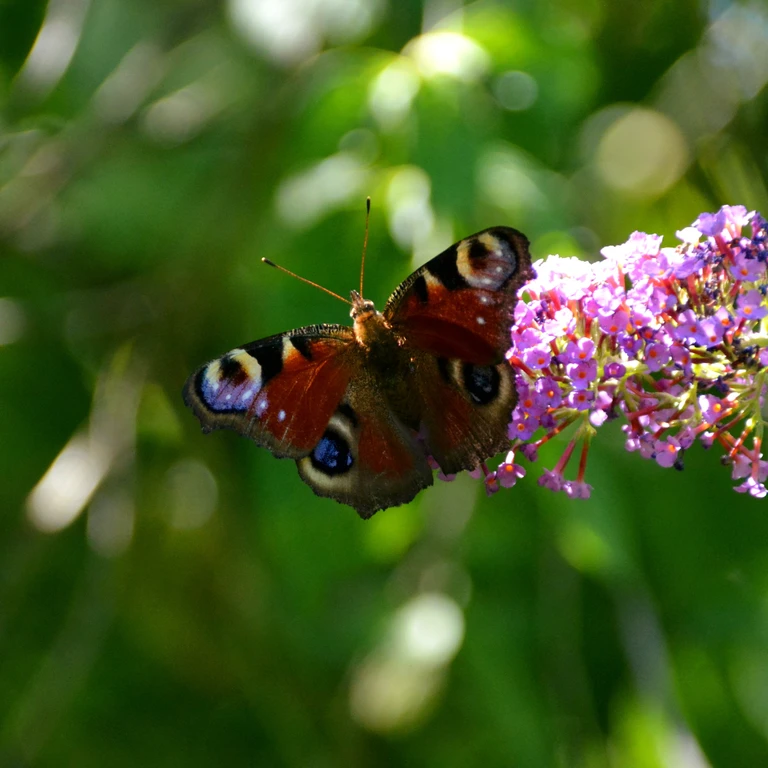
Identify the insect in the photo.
Aglais io
